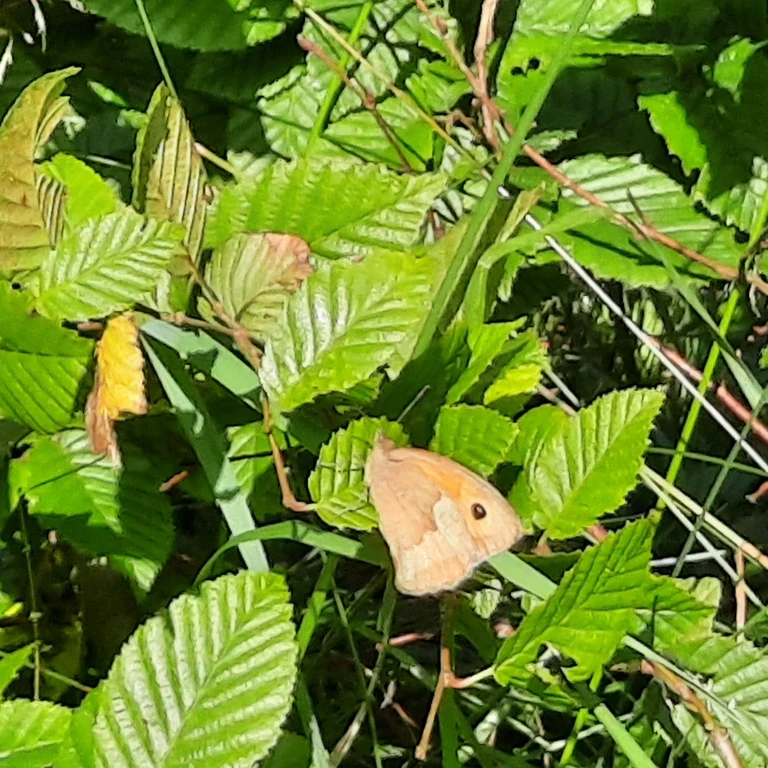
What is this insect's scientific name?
Maniola jurtina
